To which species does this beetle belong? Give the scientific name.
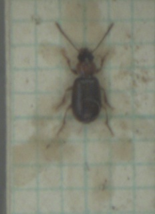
Acupalpus dubius
